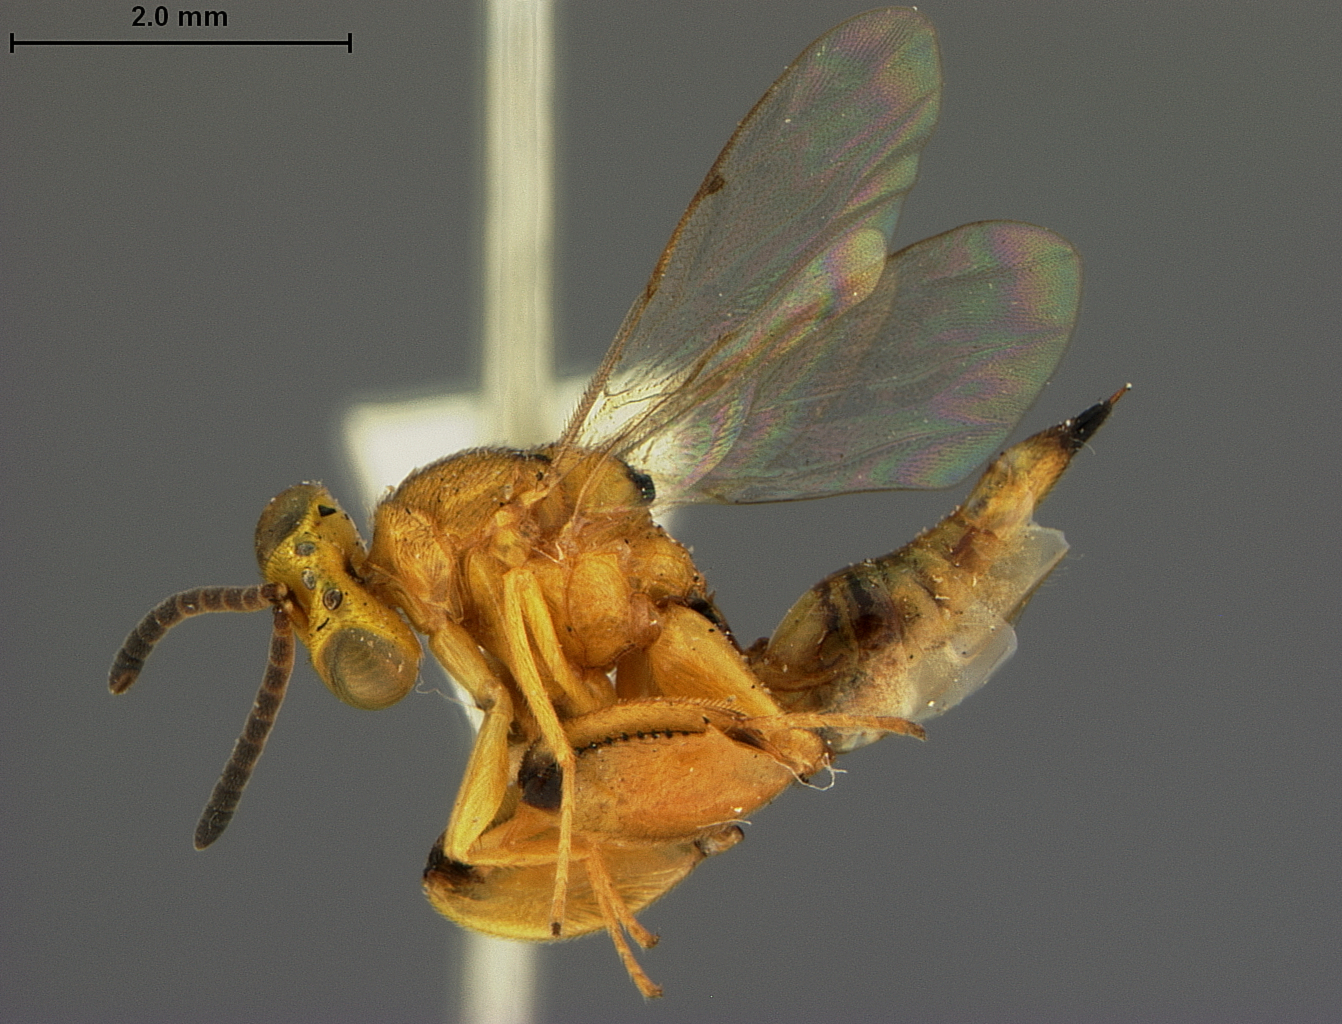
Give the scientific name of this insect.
Spilochalcis unilineata
